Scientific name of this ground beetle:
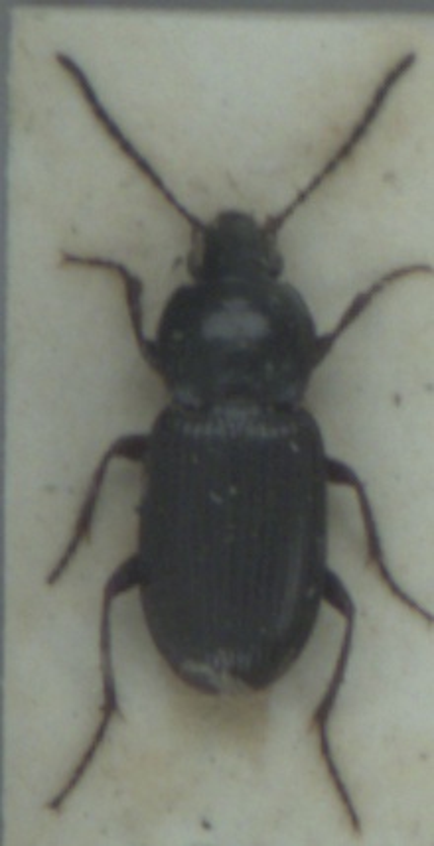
Pterostichus vernalis
